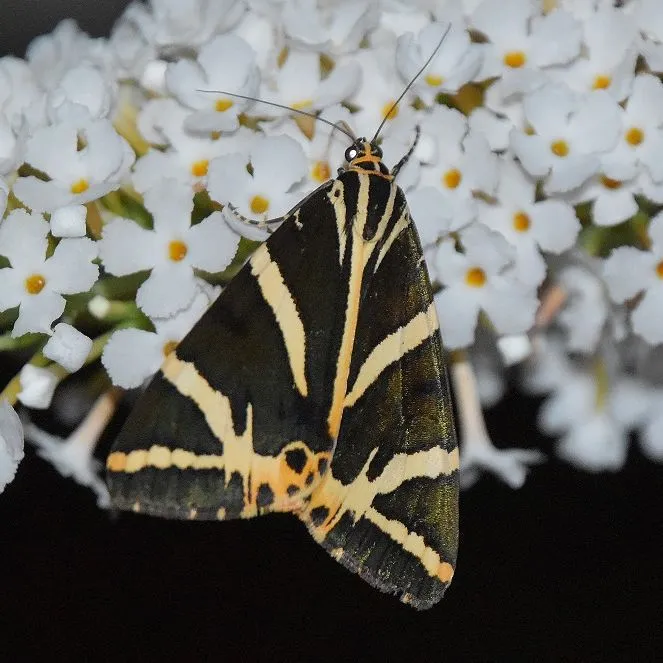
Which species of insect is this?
Euplagia quadripunctaria
